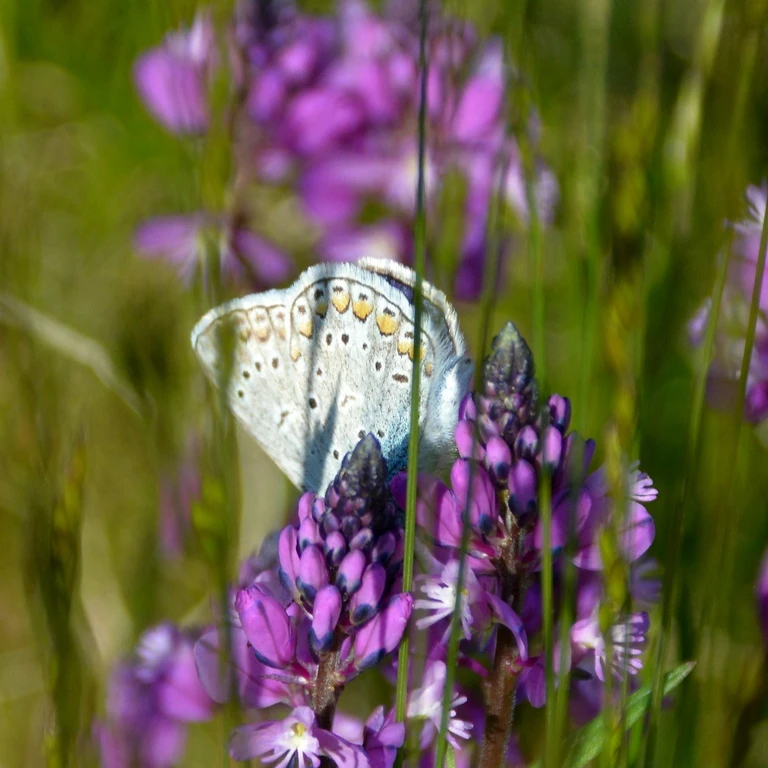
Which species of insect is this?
Polyommatus icarus
